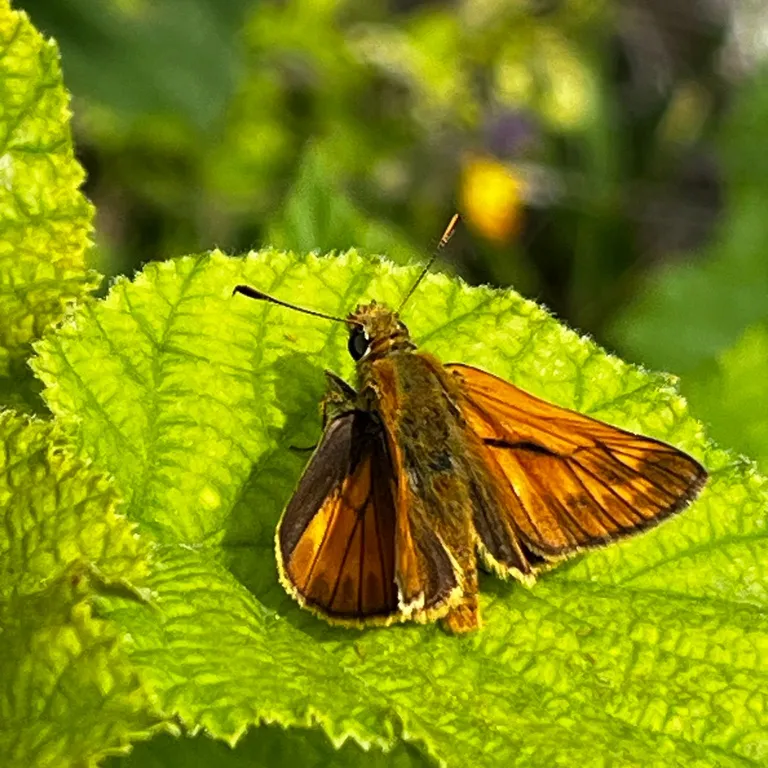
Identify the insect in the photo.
Ochlodes sylvanus (also Ochlodes venata)
